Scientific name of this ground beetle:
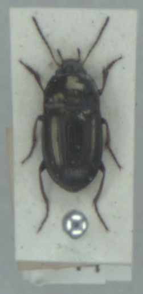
Amara communis
